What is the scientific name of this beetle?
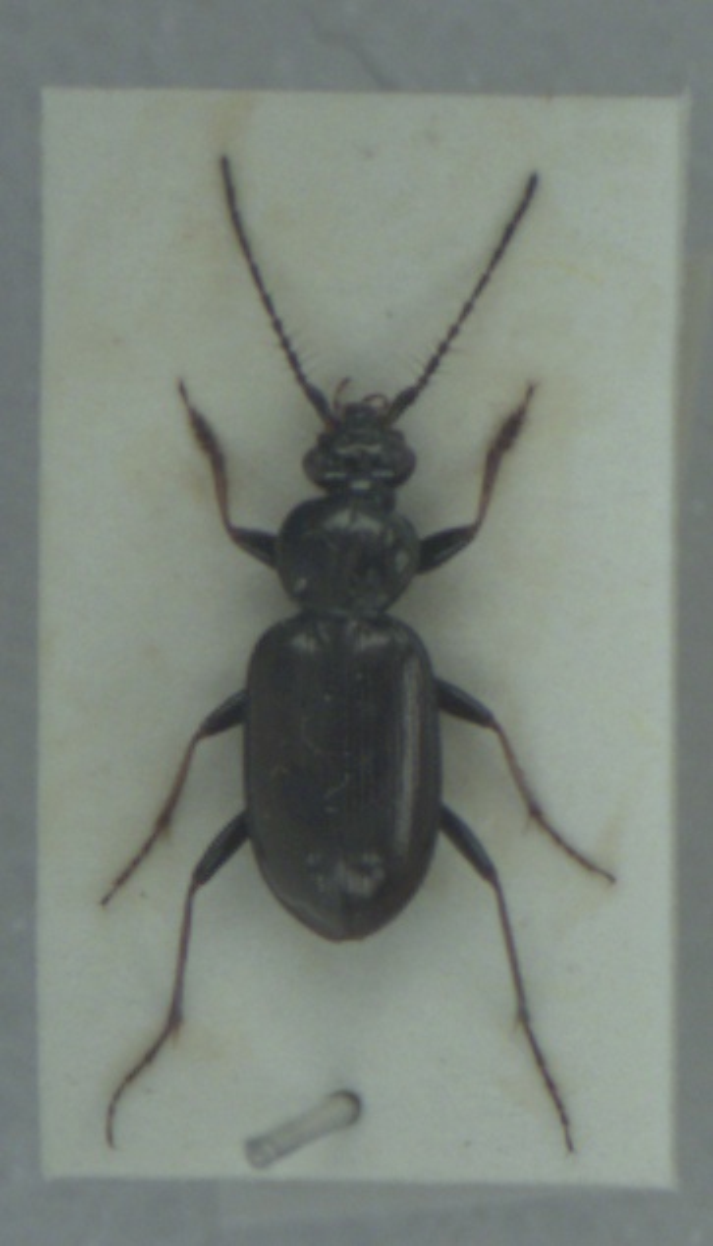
Loricera pilicornis
